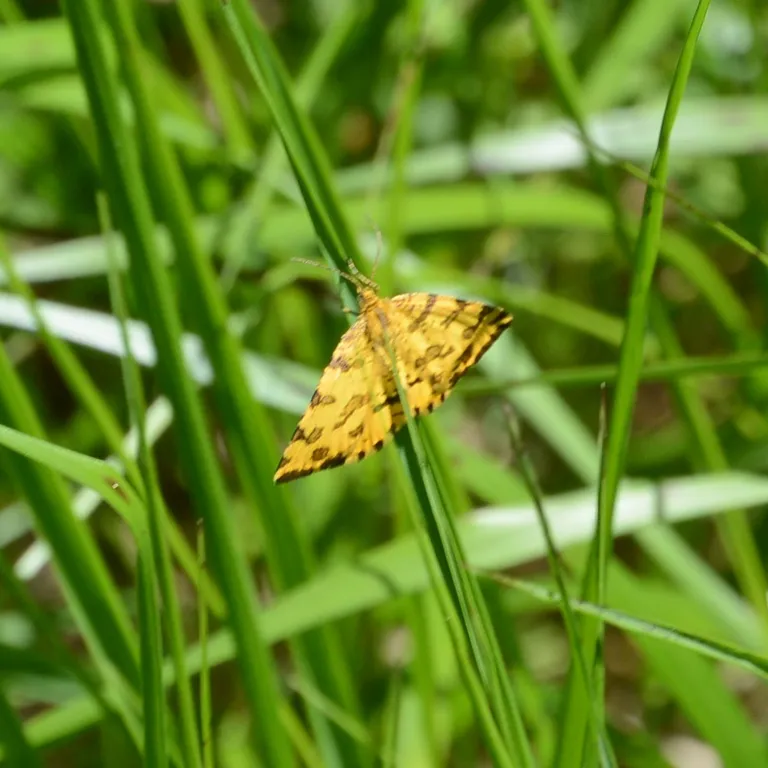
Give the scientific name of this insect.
Pseudopanthera macularia
